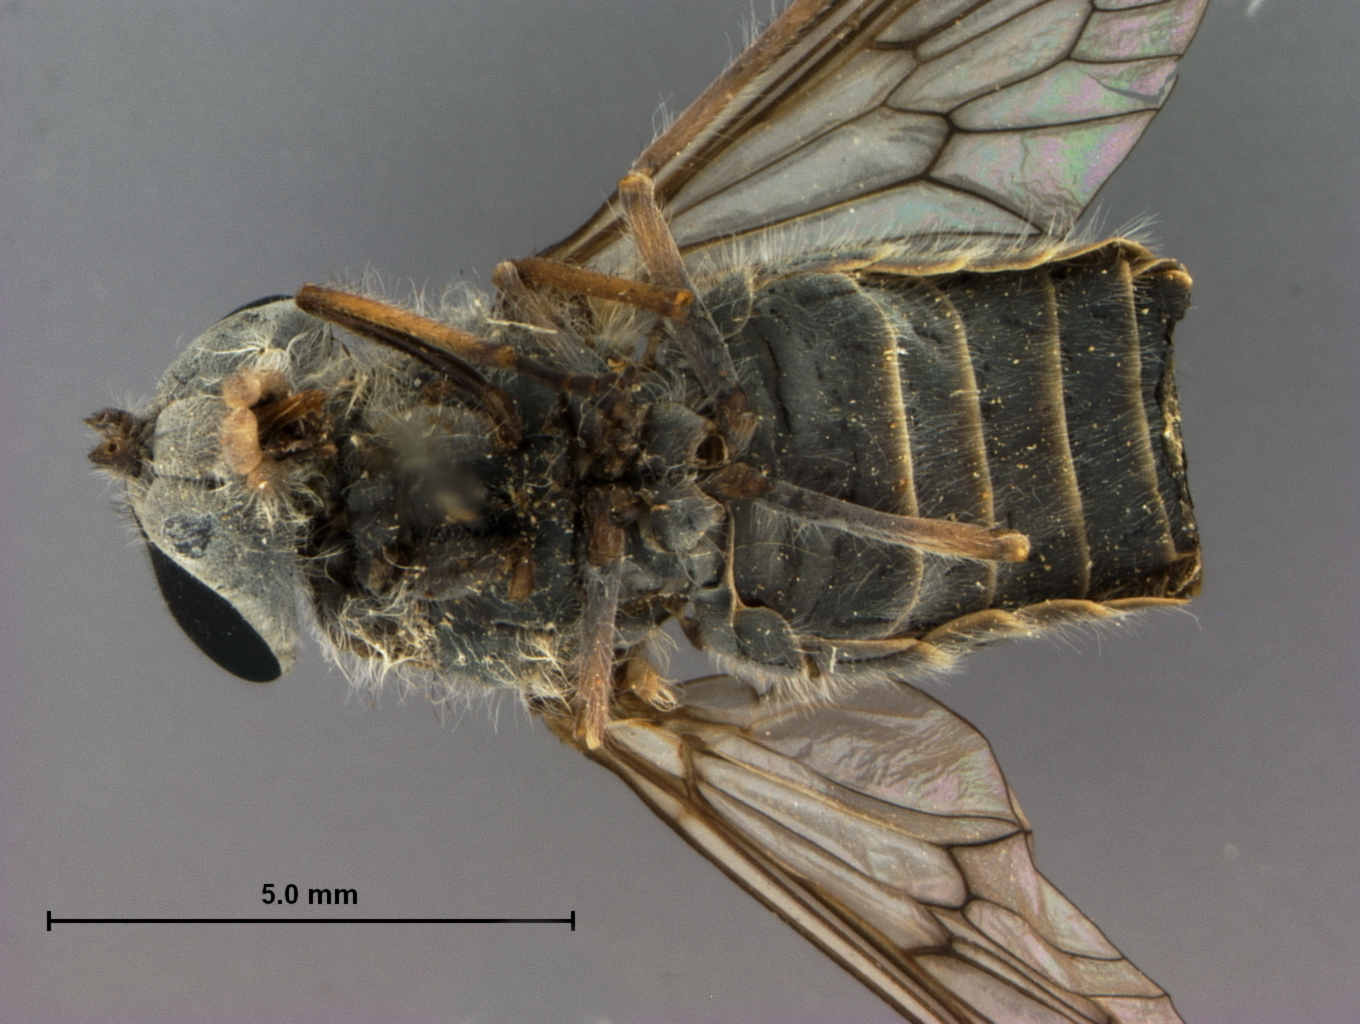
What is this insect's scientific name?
Dasybasis poroma
